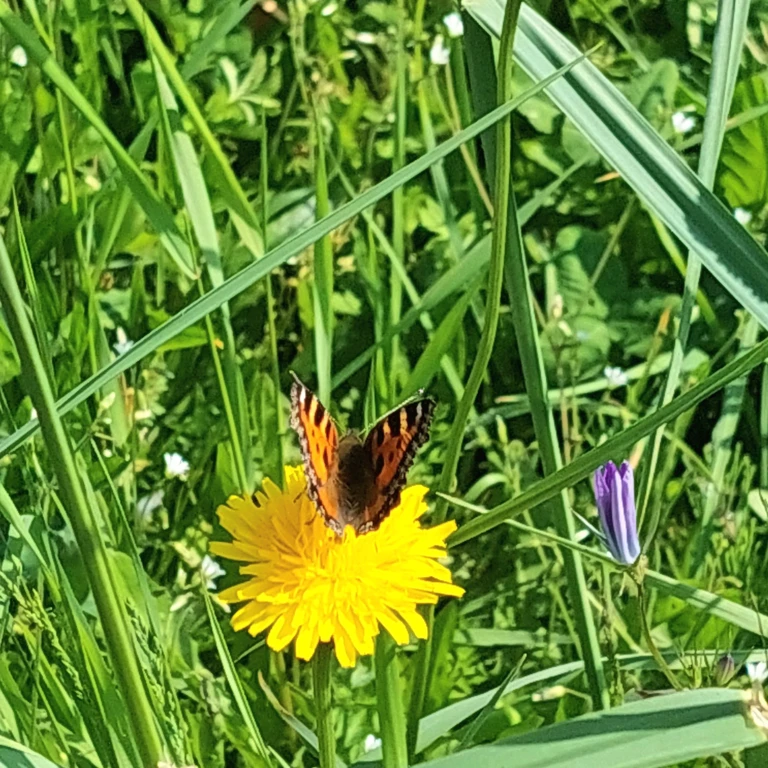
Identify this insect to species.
Aglais urticae
